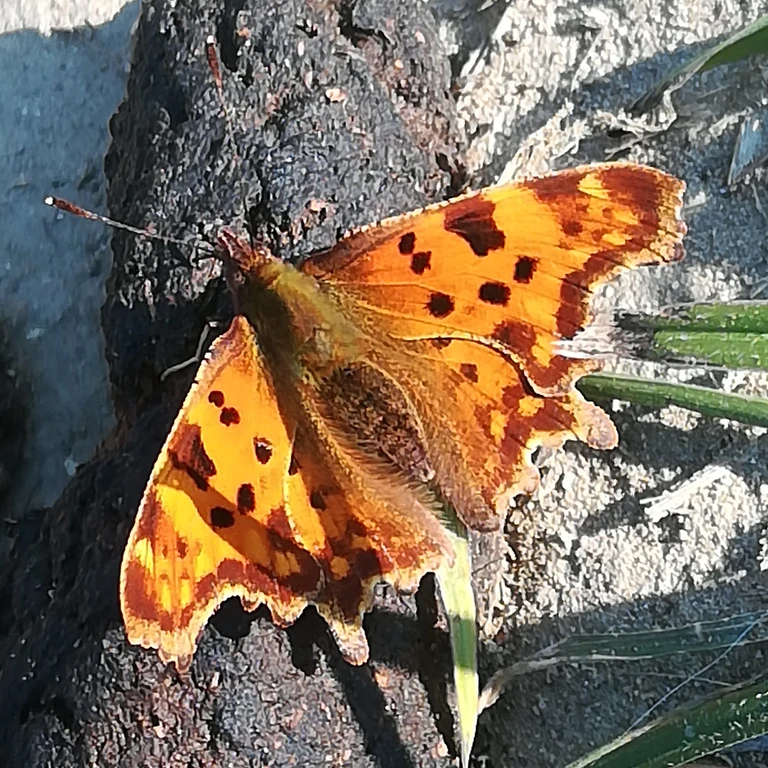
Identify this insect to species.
Polygonia c-album
